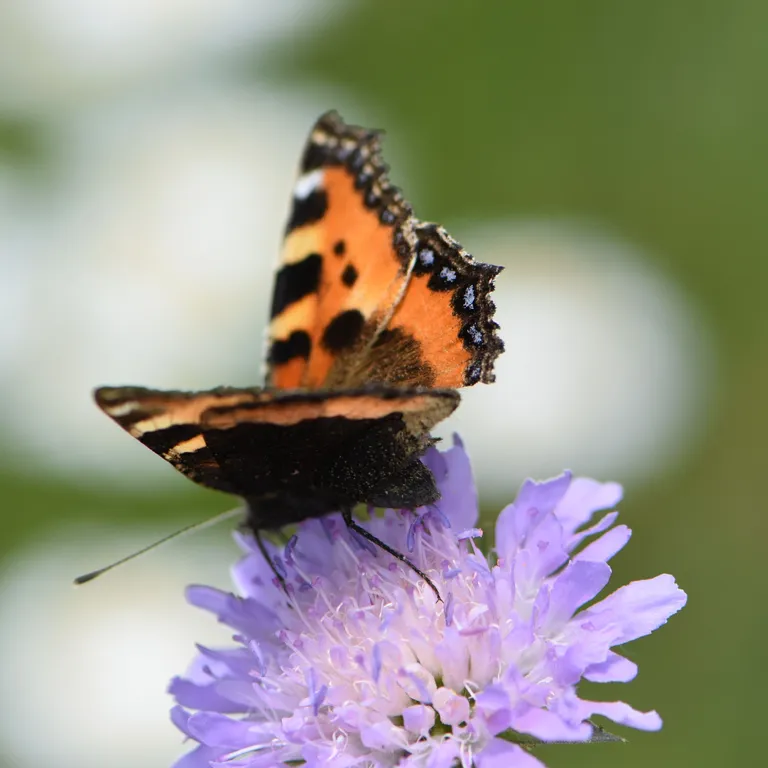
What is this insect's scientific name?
Aglais urticae
